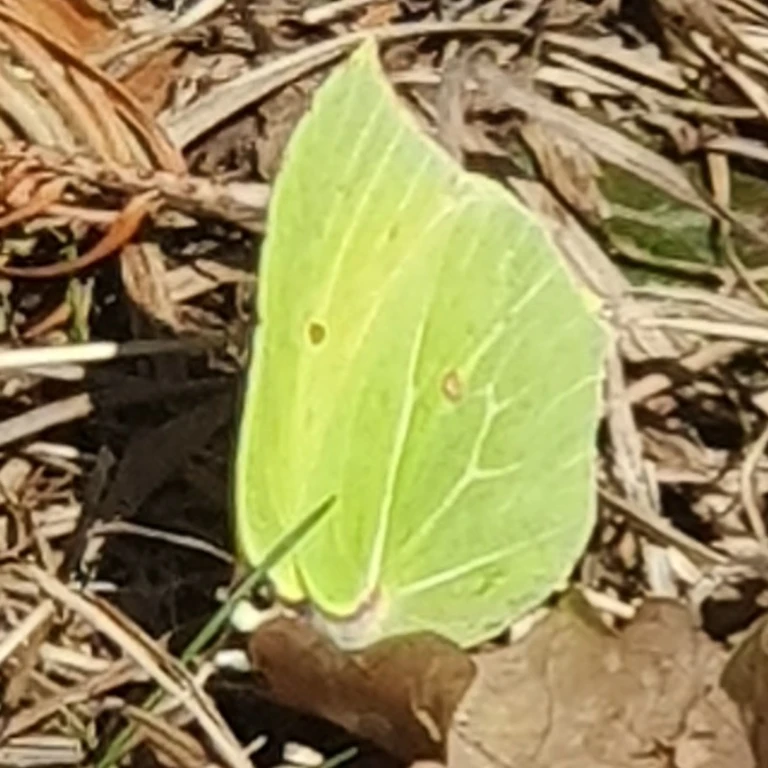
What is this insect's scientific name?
Gonepteryx rhamni
